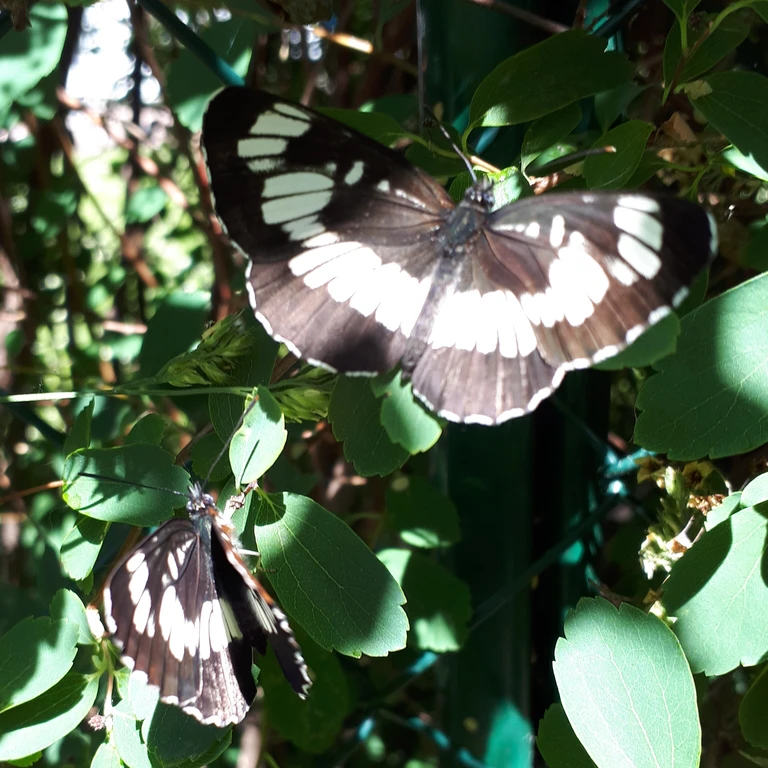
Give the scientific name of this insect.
Neptis rivularis
